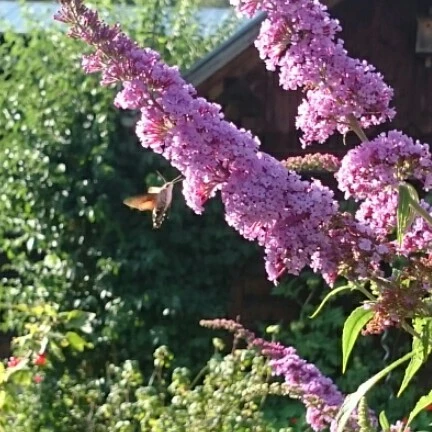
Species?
Macroglossum stellatarum
